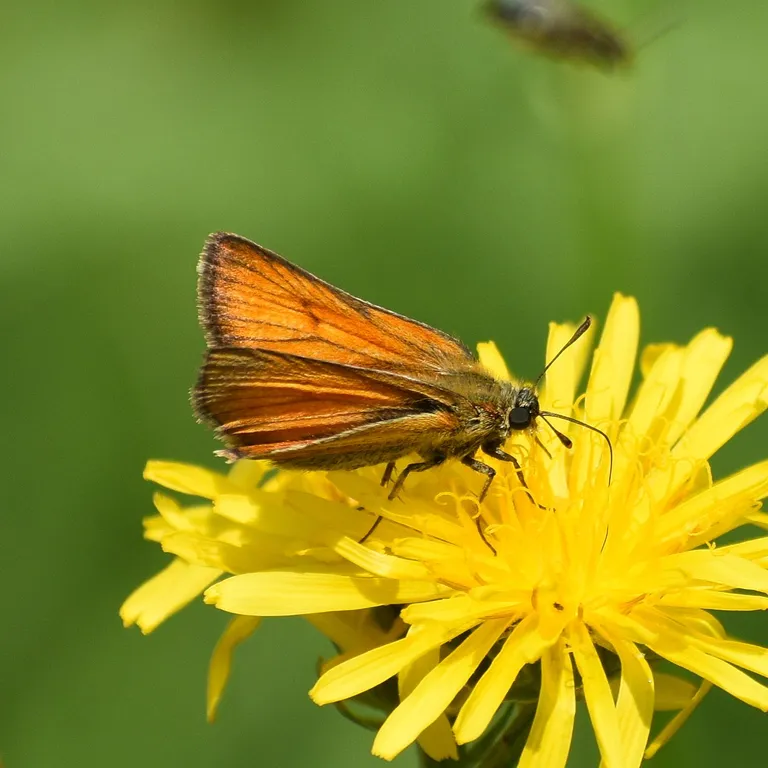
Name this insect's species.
Thymelicus sylvestris
